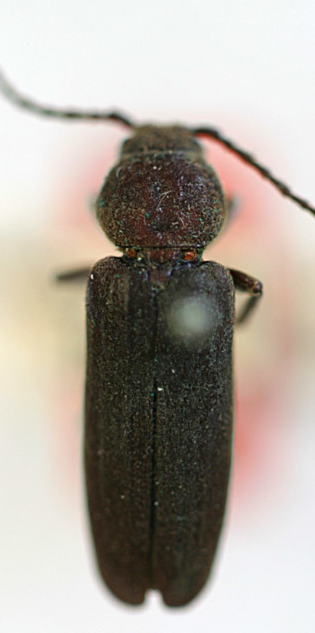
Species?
Asemum striatum (also Asemum gracilicorne)
